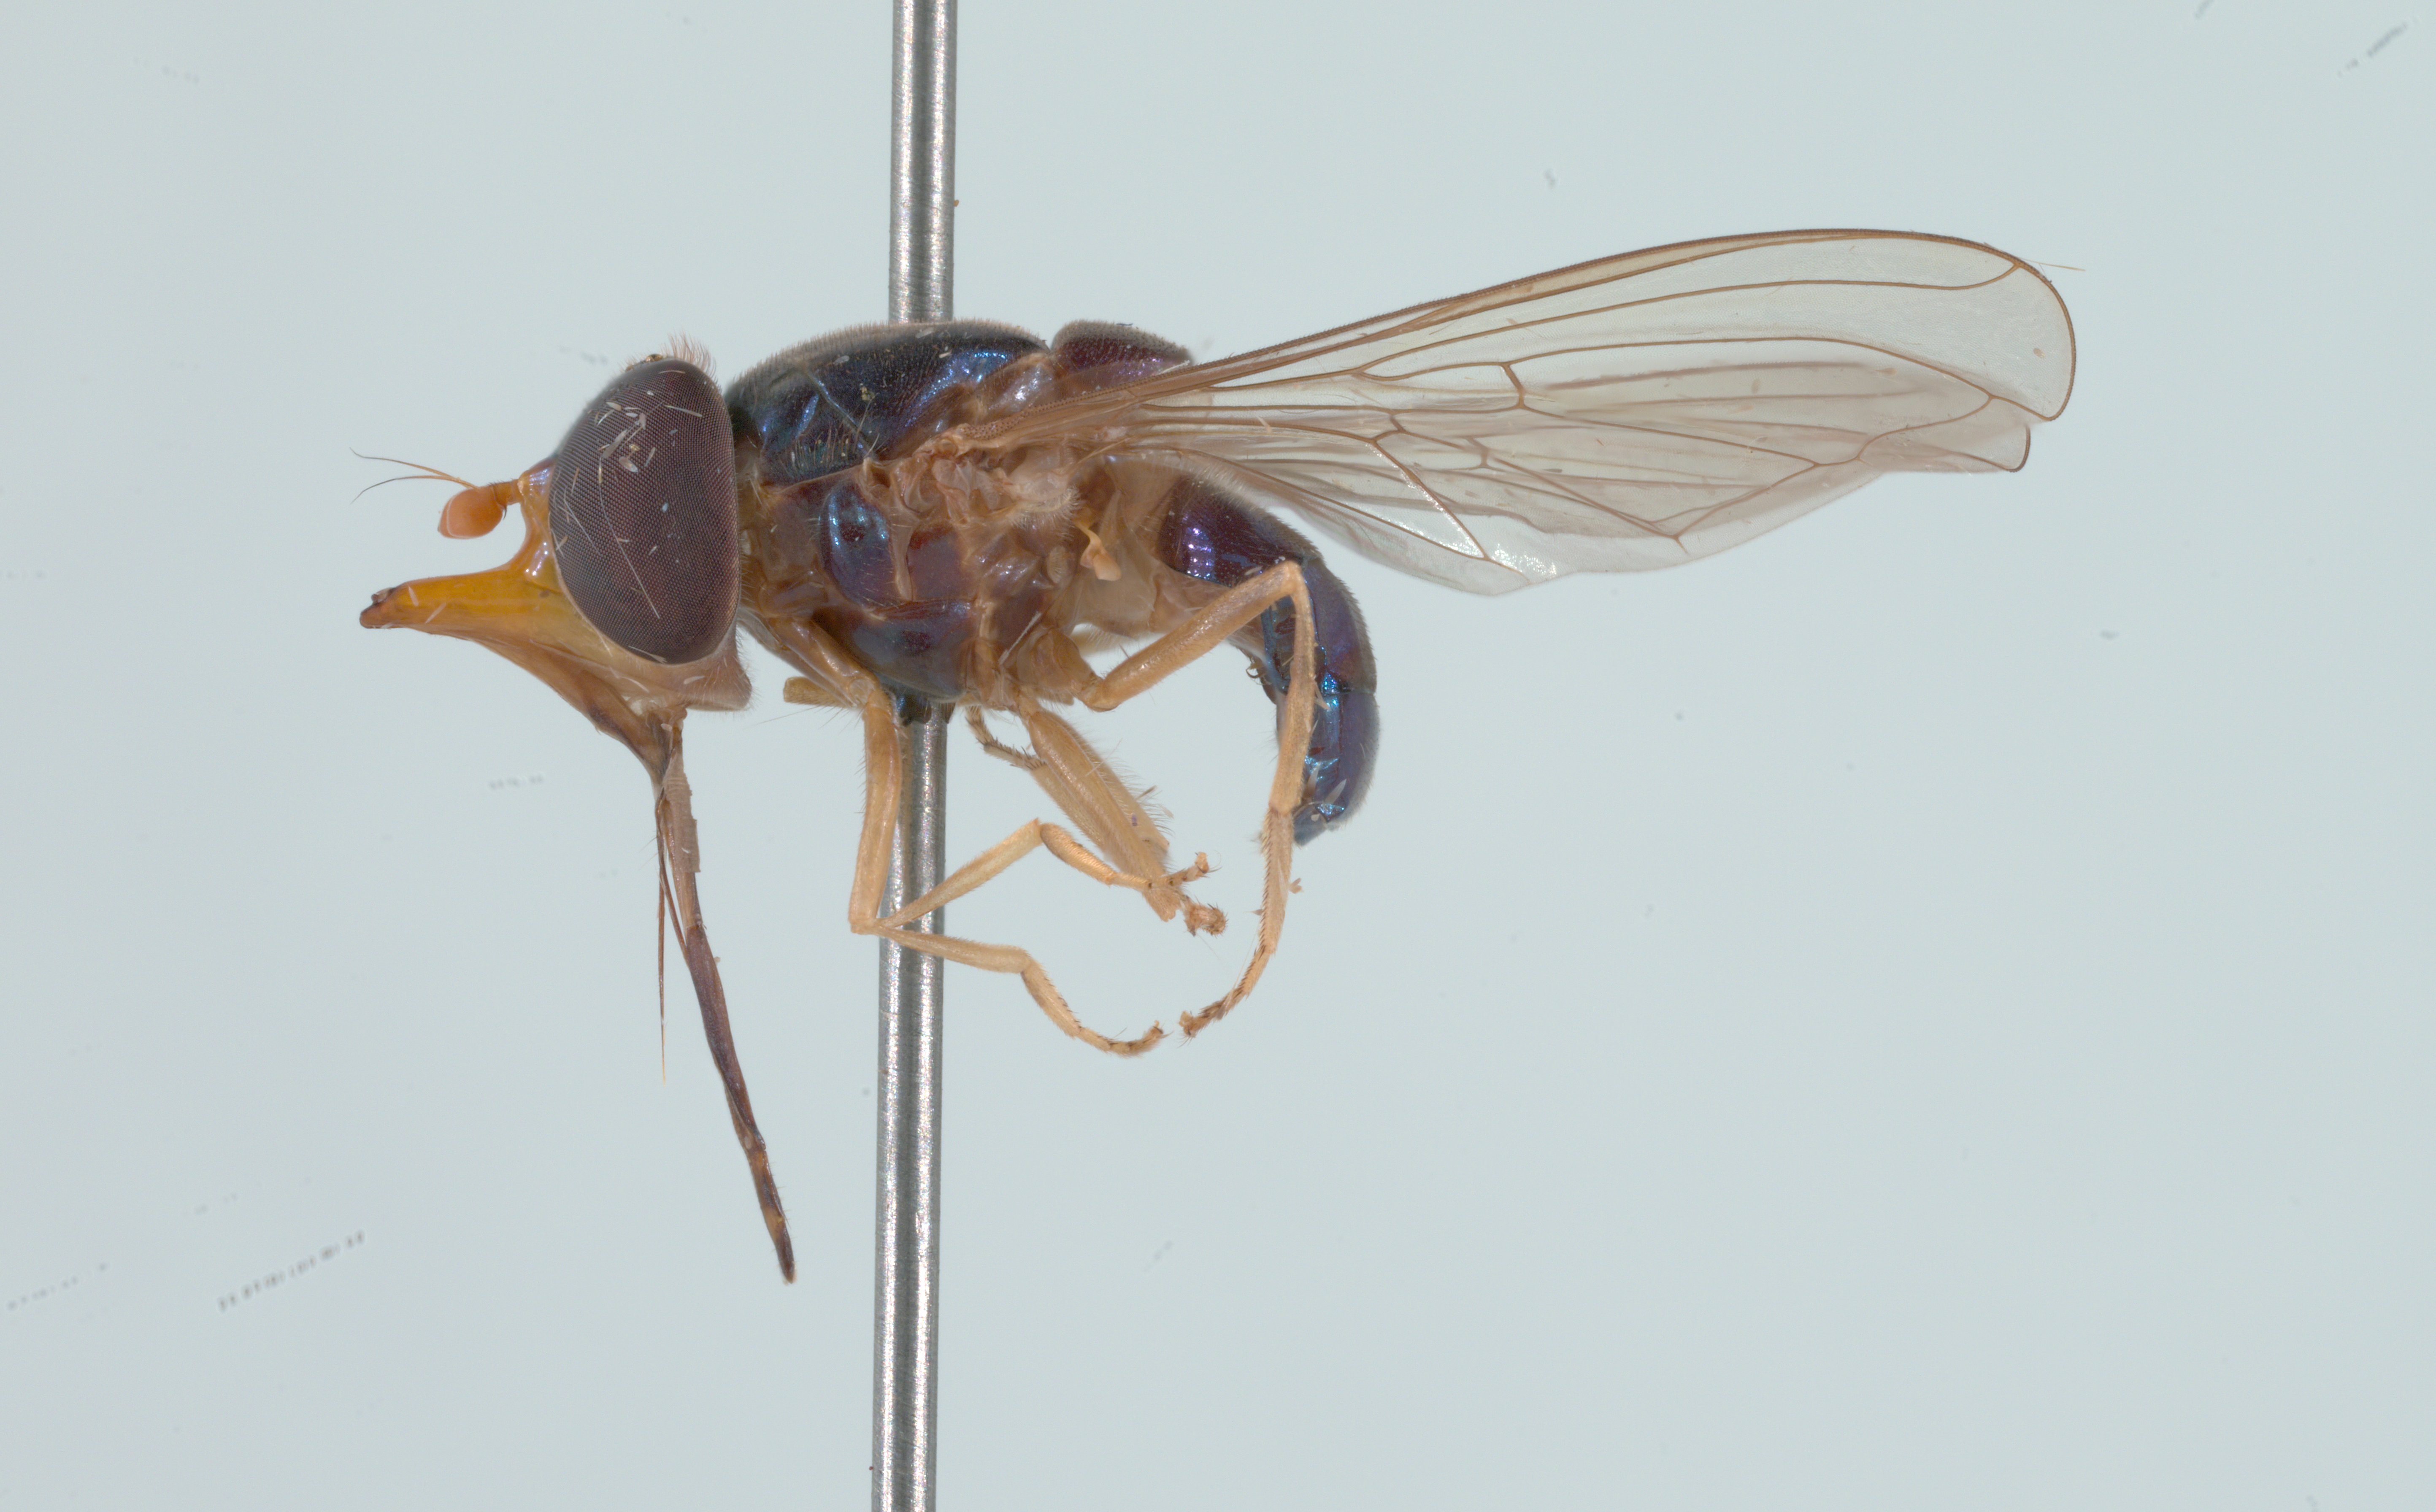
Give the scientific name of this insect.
Rhingia caerulescens
